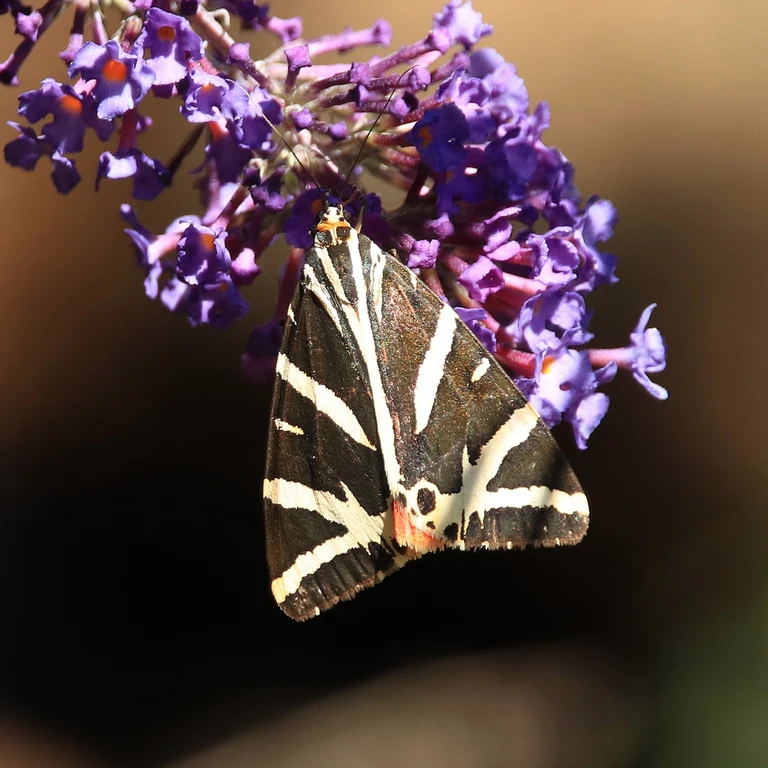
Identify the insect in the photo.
Euplagia quadripunctaria
